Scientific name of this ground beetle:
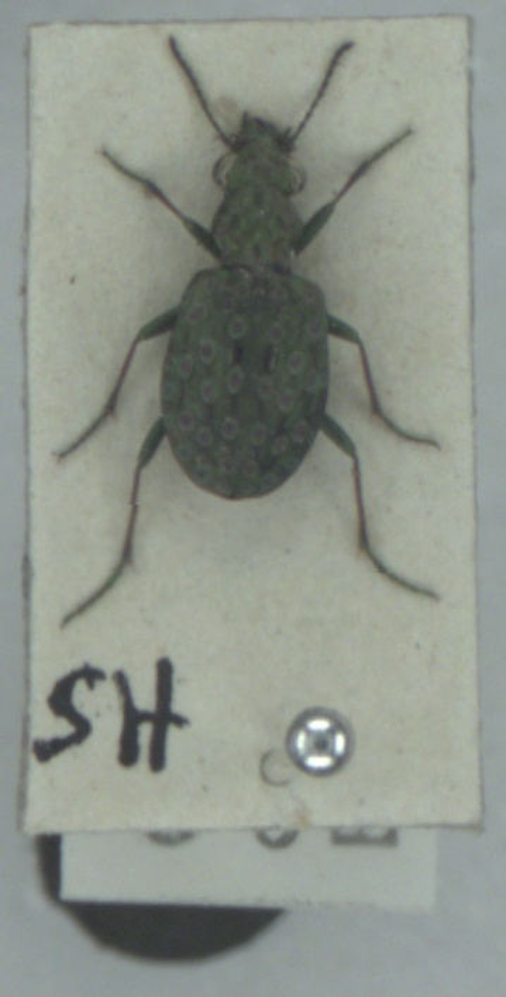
Elaphrus riparius
